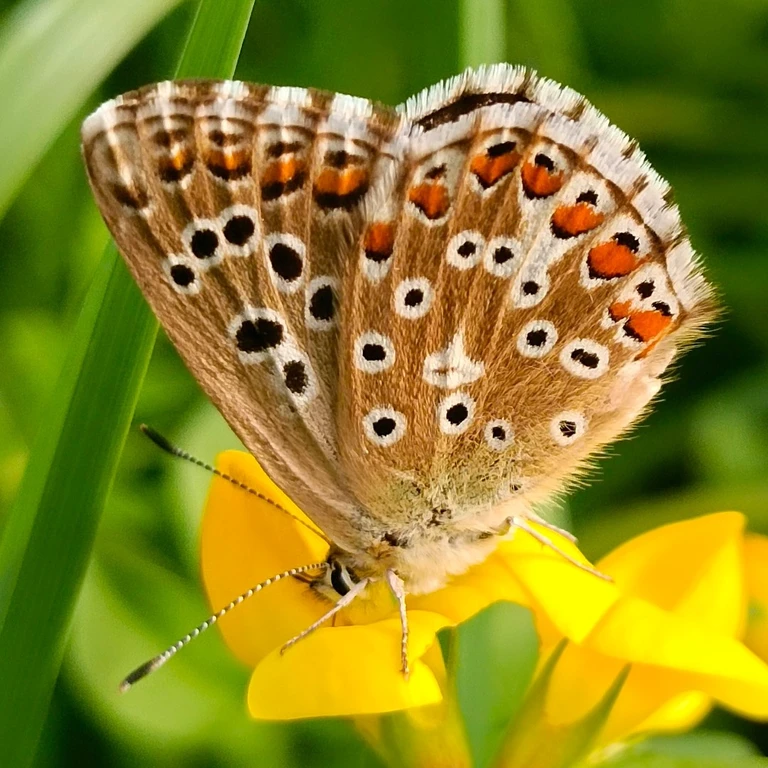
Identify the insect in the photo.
Lysandra bellargus
